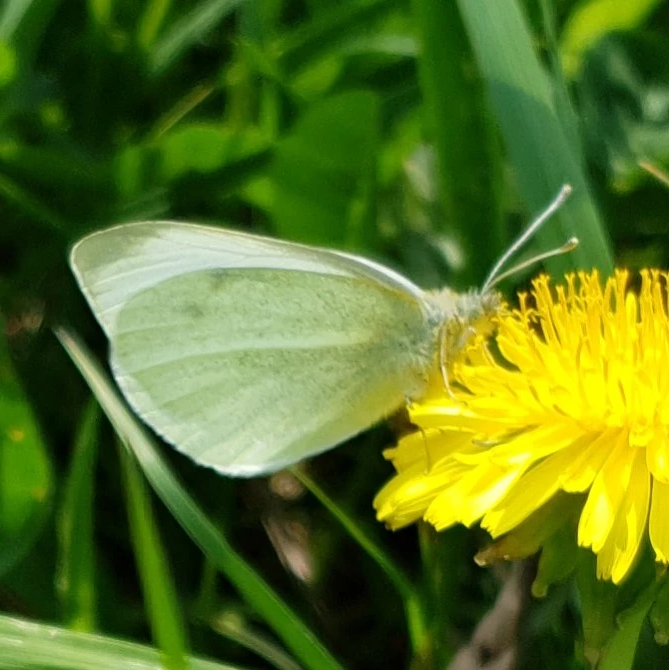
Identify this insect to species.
Pieris rapae
